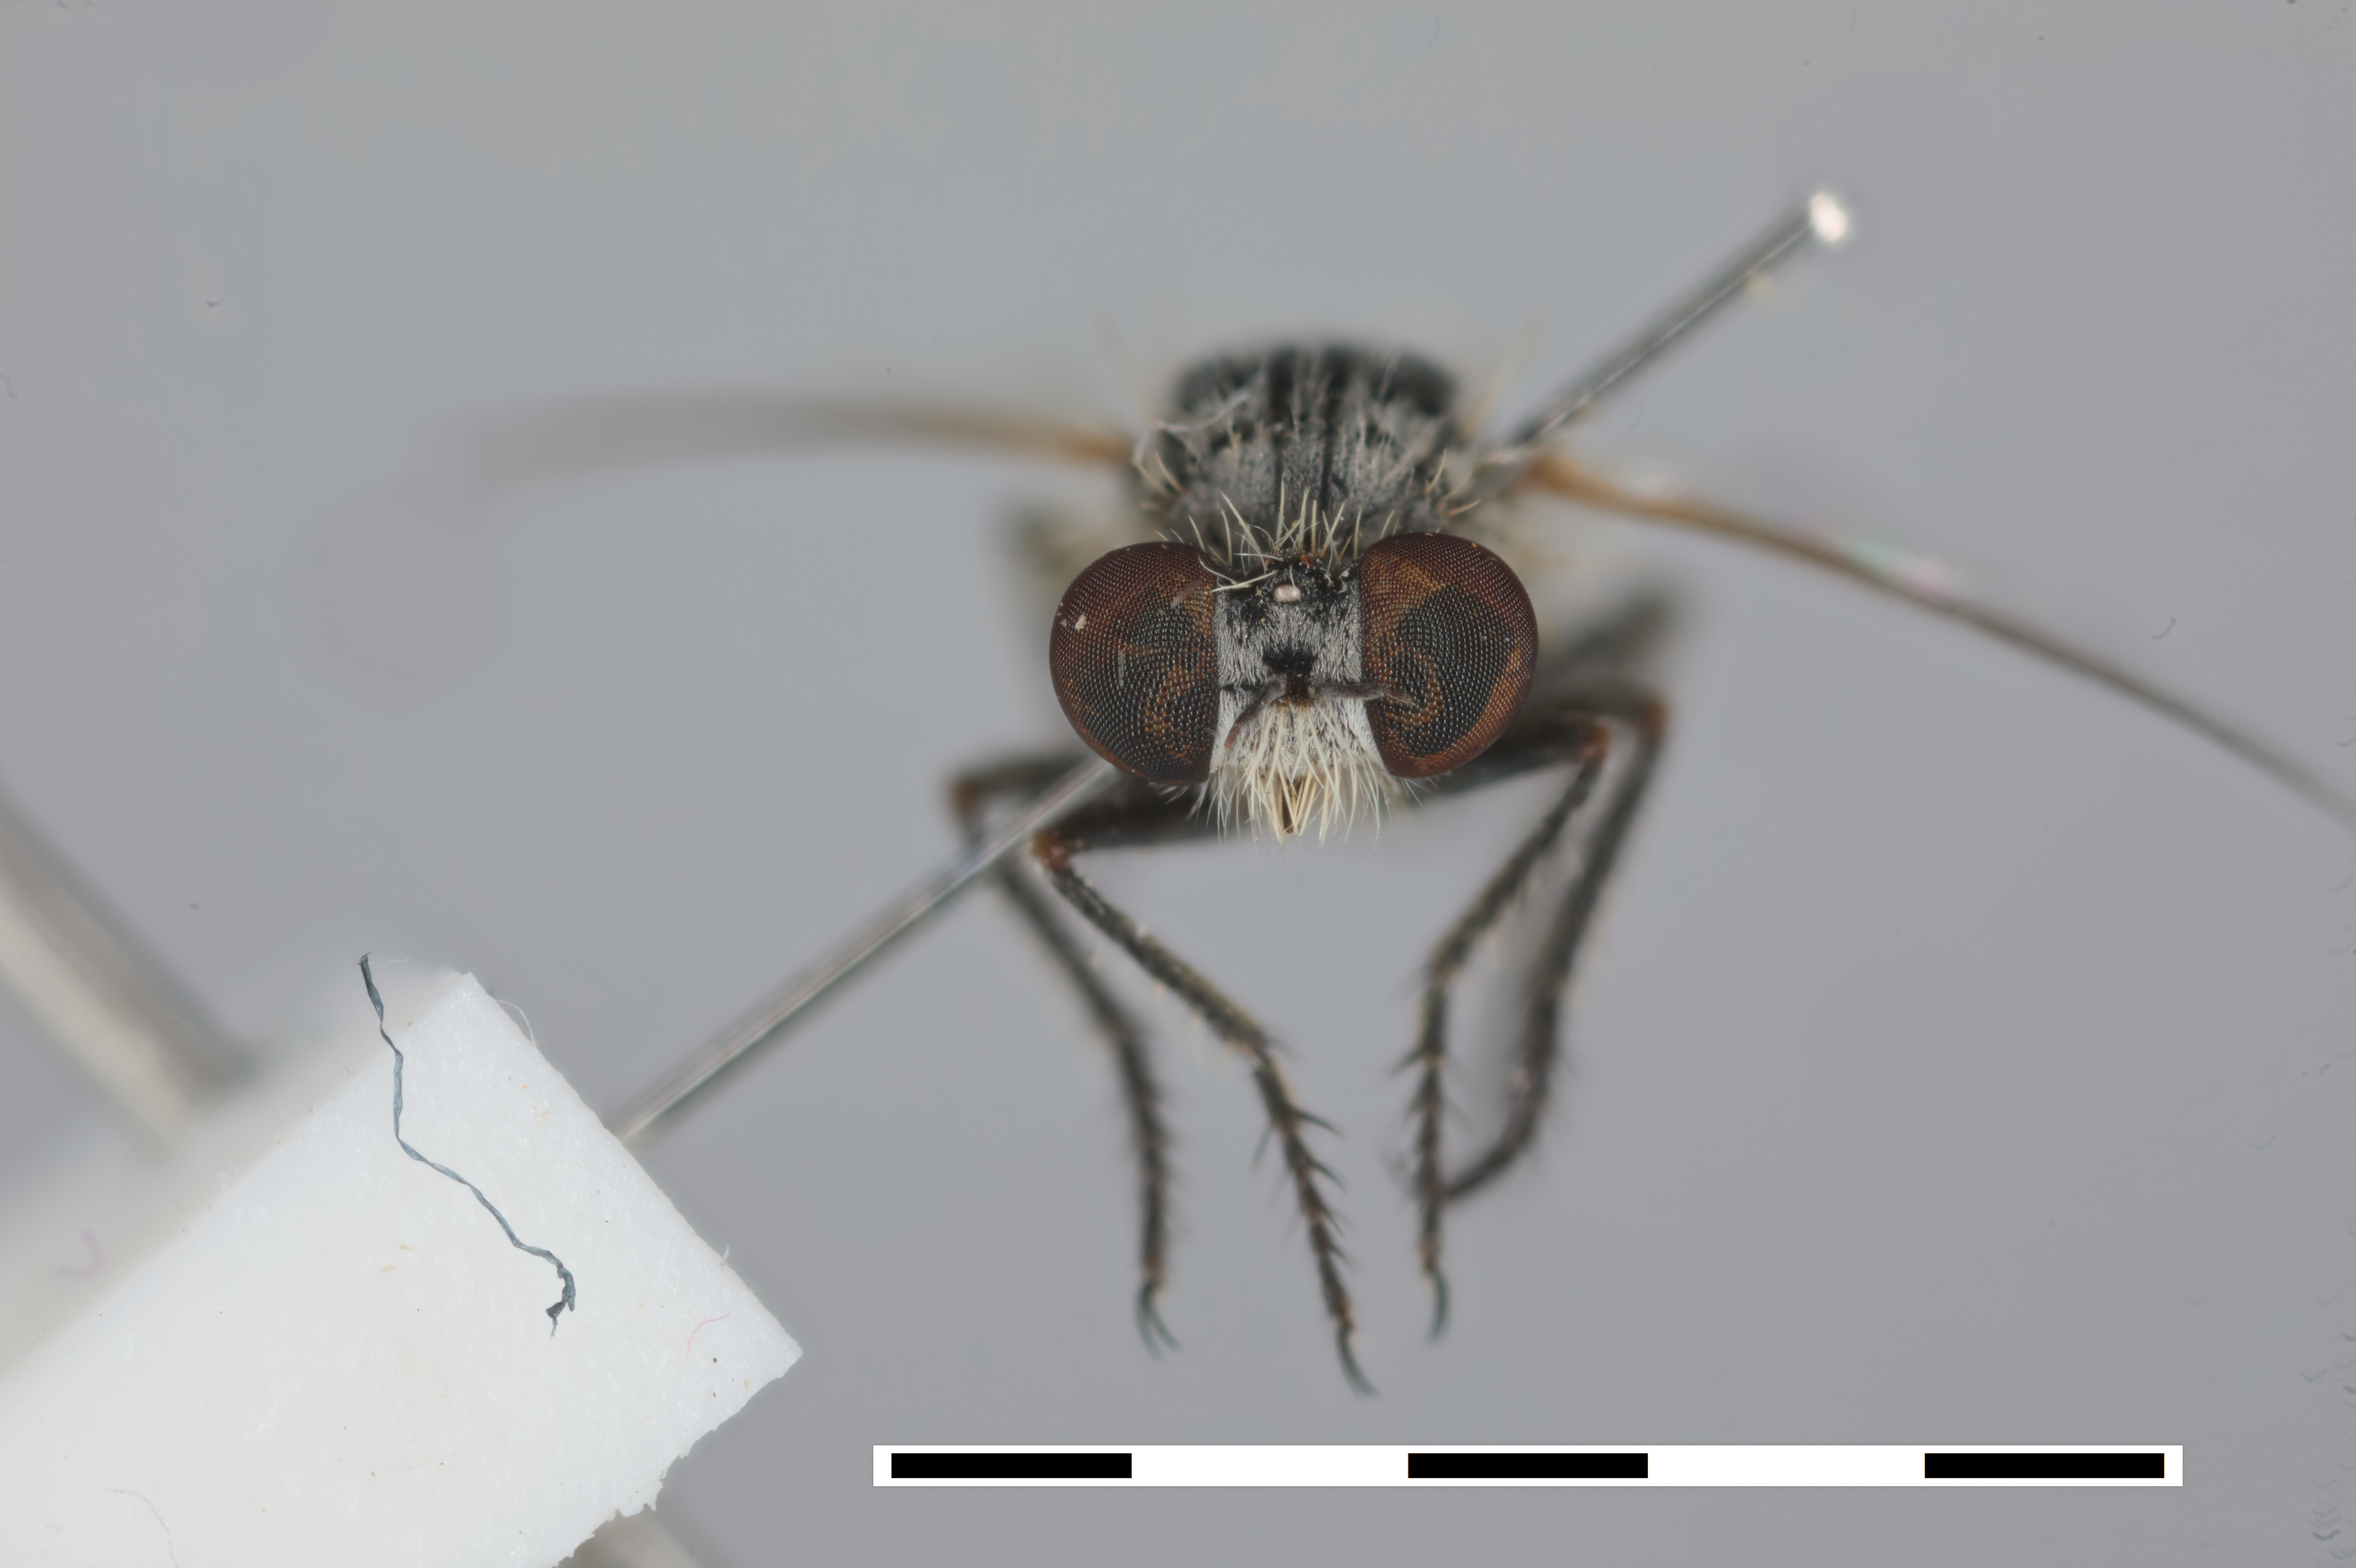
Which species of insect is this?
Acnephalomyia metallicoindica
